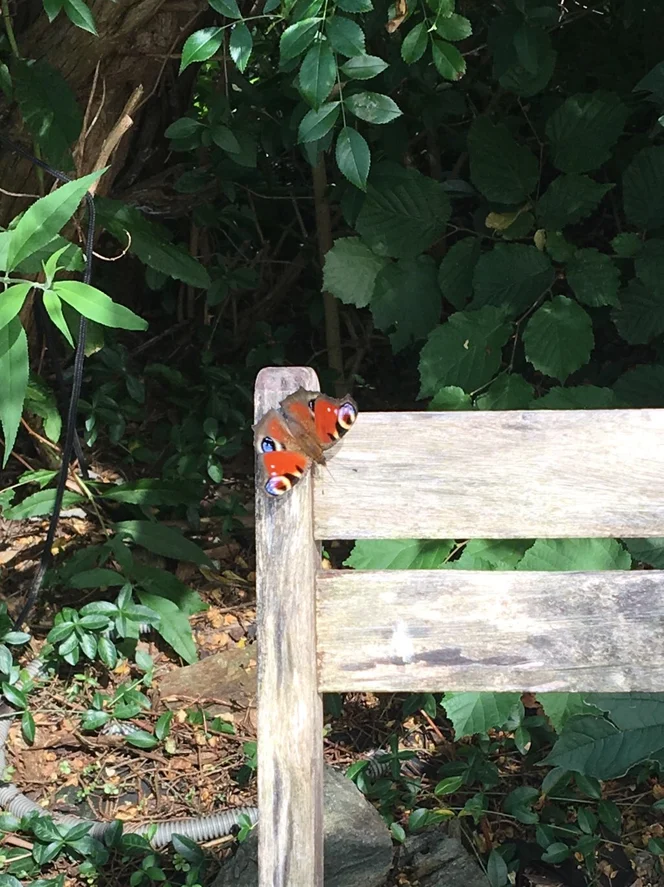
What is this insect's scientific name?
Aglais io
